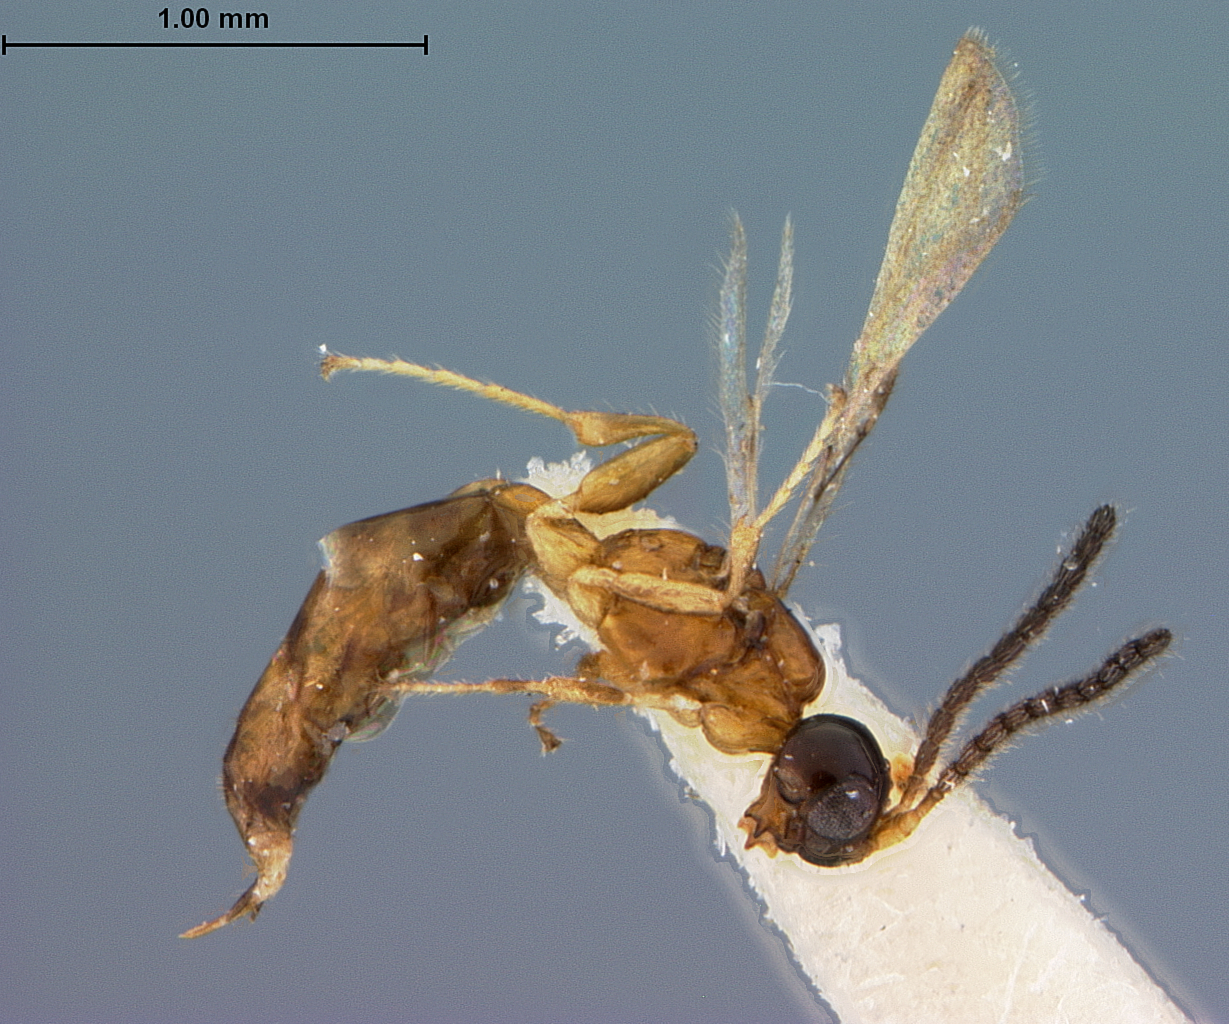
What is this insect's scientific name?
Aspilota cubiceps
